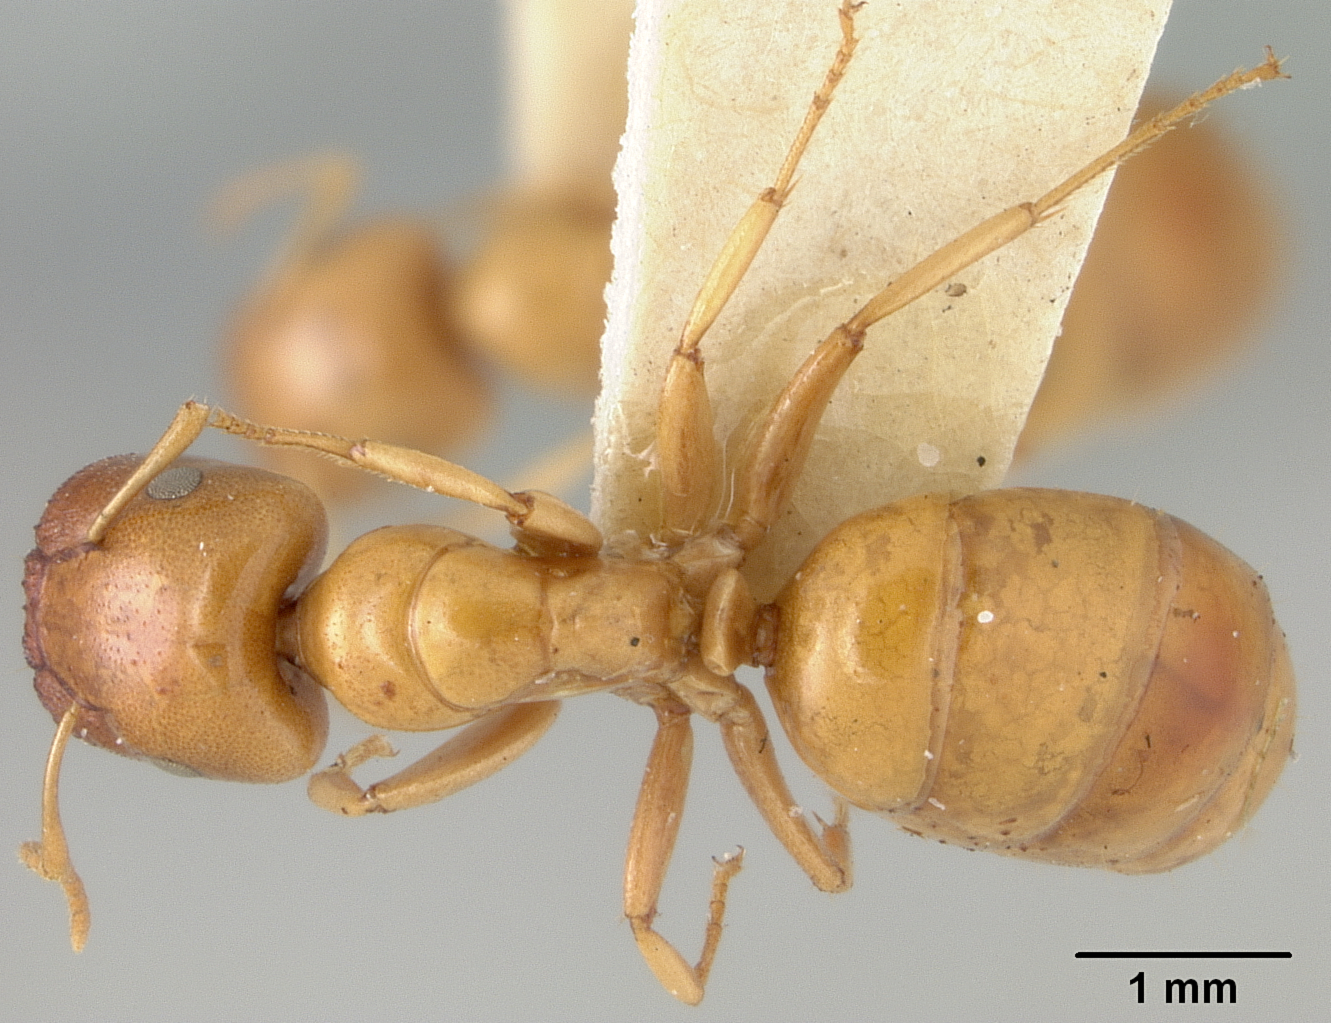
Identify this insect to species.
Camponotus elysii
